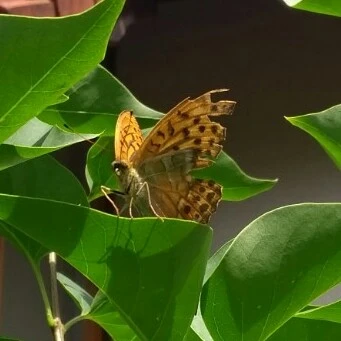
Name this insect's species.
Argynnis paphia
